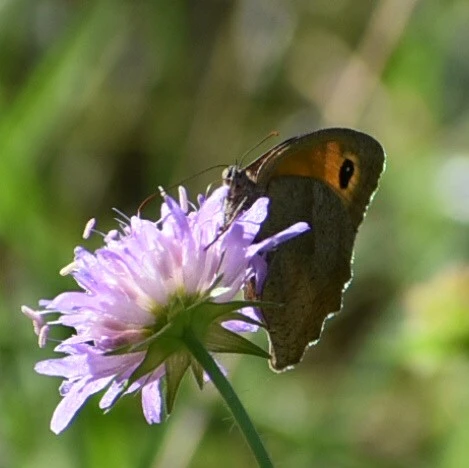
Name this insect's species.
Maniola jurtina
